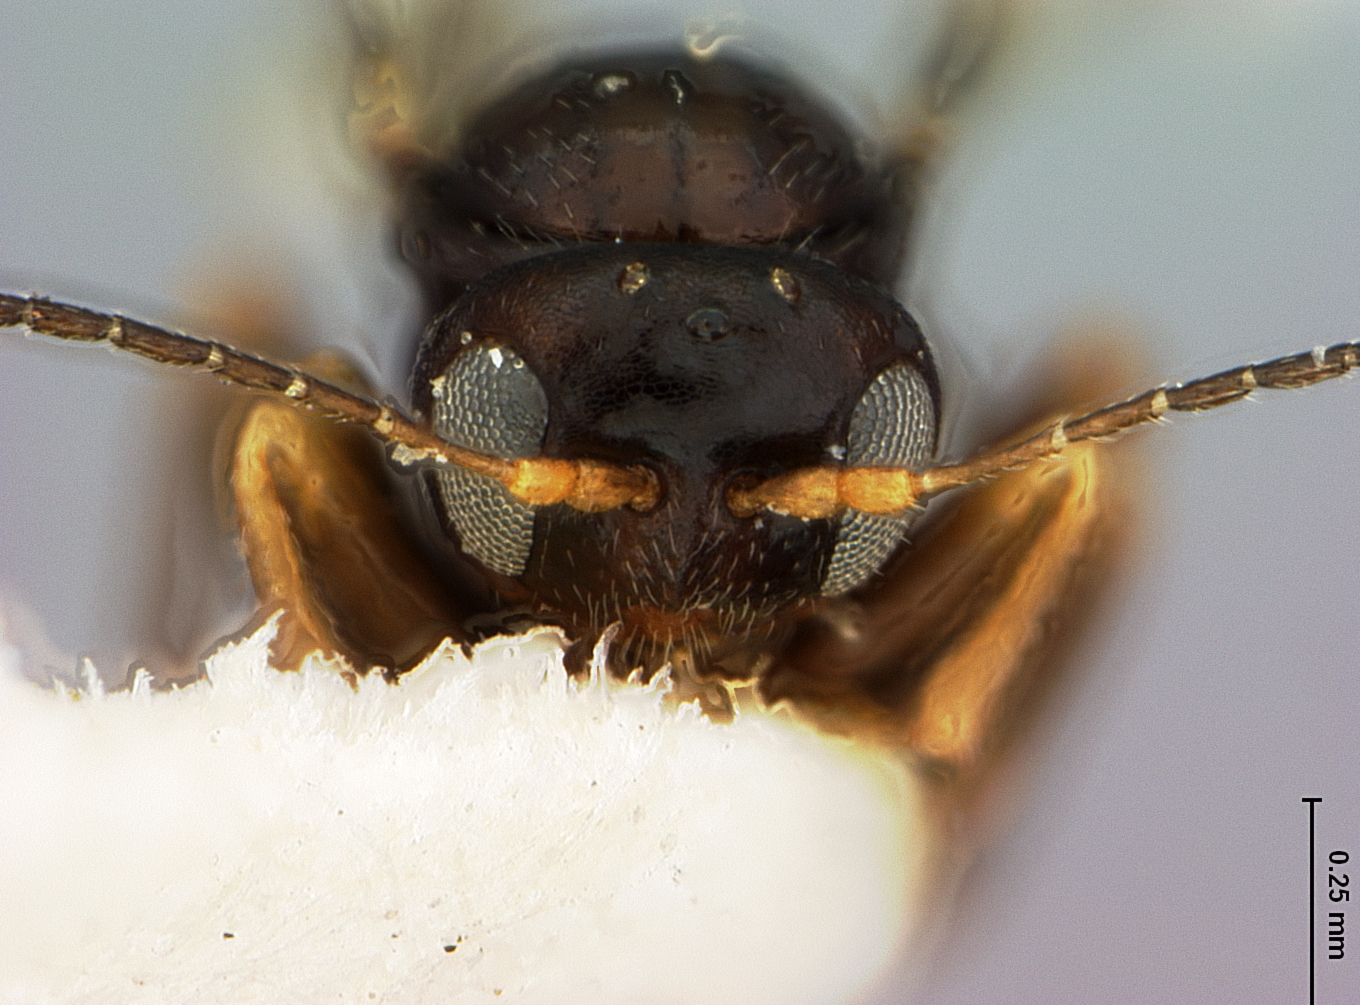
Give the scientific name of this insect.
Neuroterus clavensis
